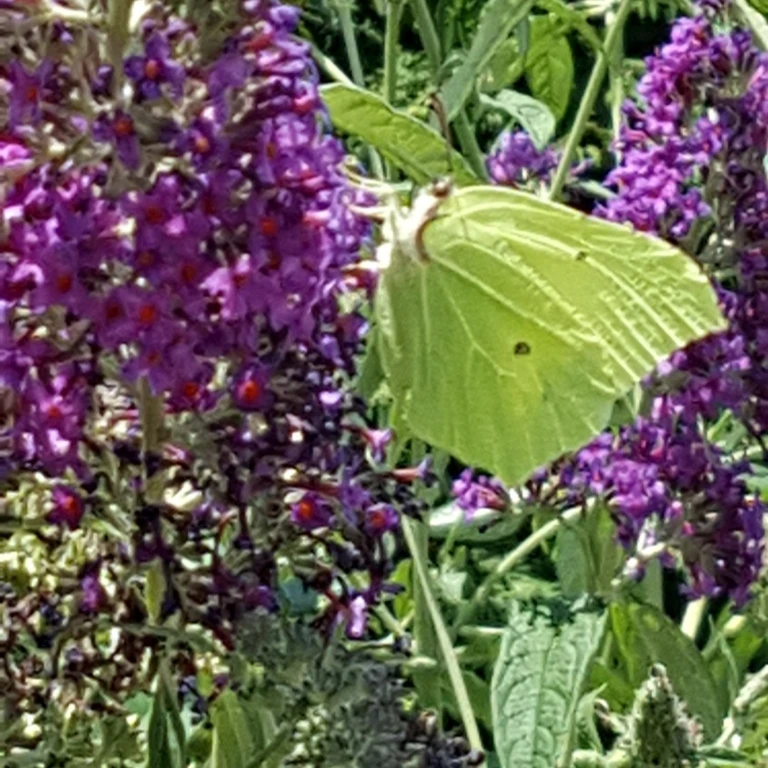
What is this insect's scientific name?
Gonepteryx rhamni
